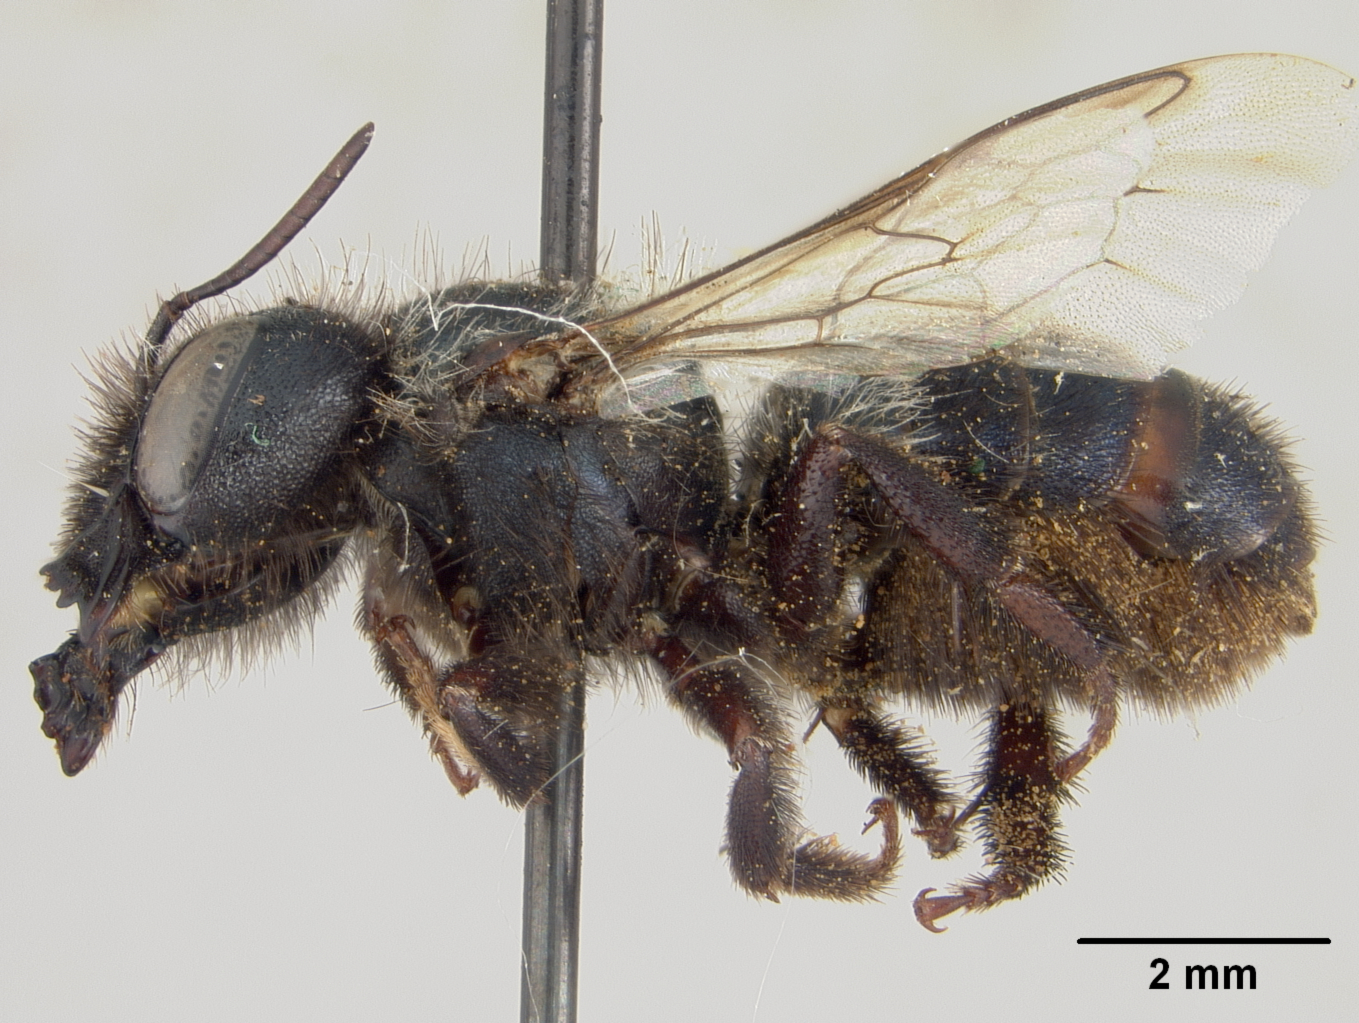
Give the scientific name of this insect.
Osmia nigrifrons
